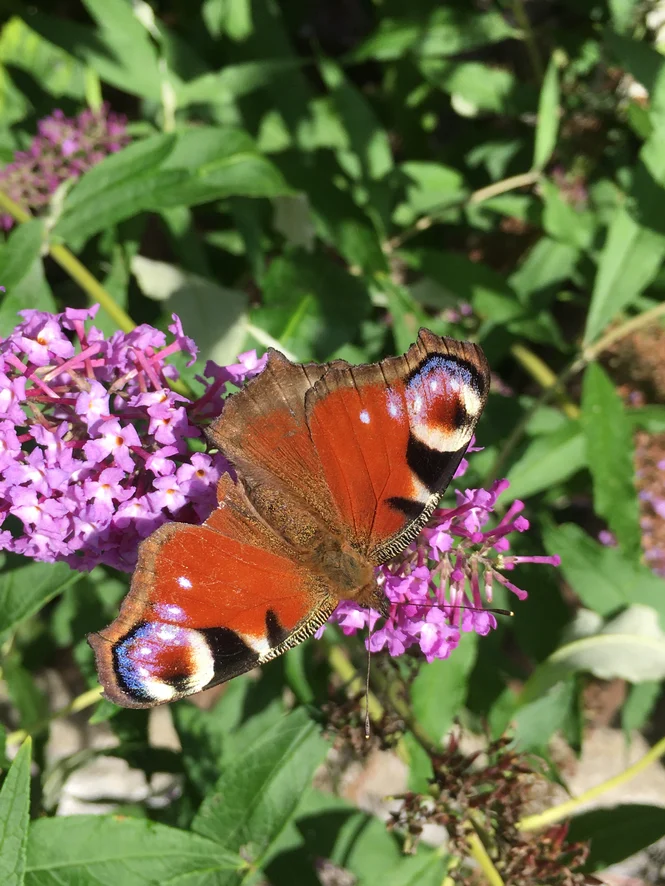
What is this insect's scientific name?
Aglais io
